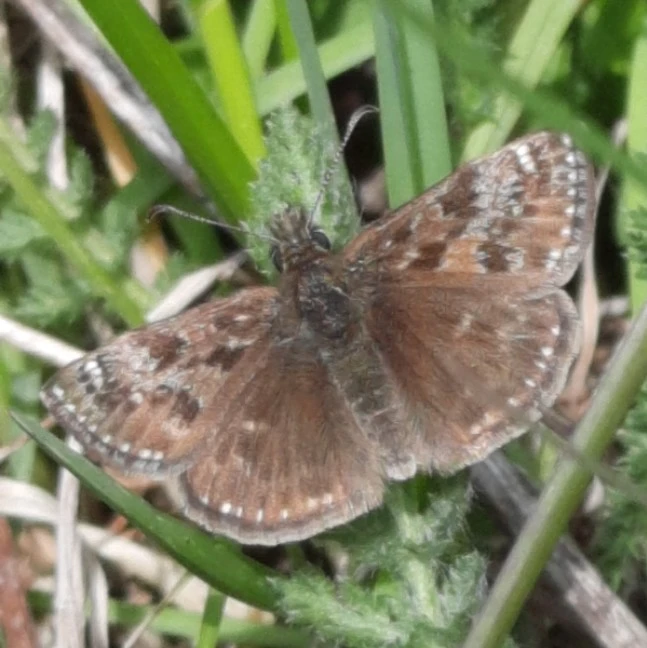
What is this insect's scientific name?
Erynnis tages
